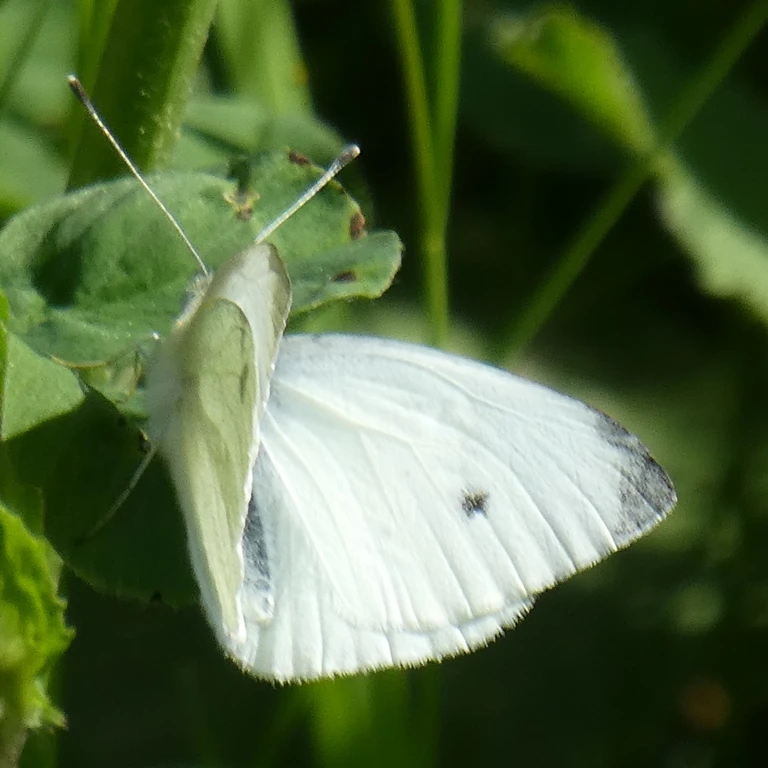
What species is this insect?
Pieris rapae
